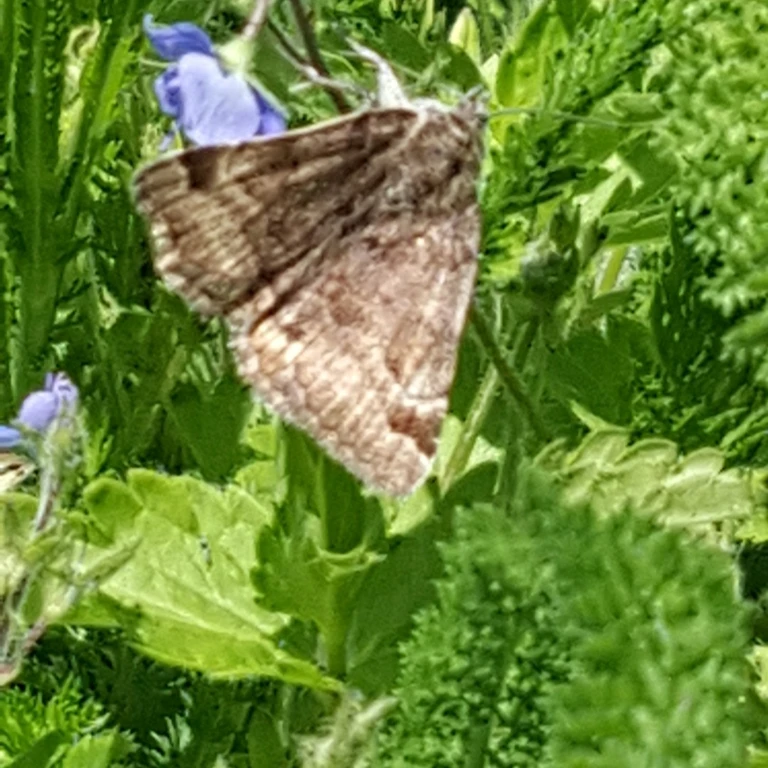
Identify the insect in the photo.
Euclidia glyphica
